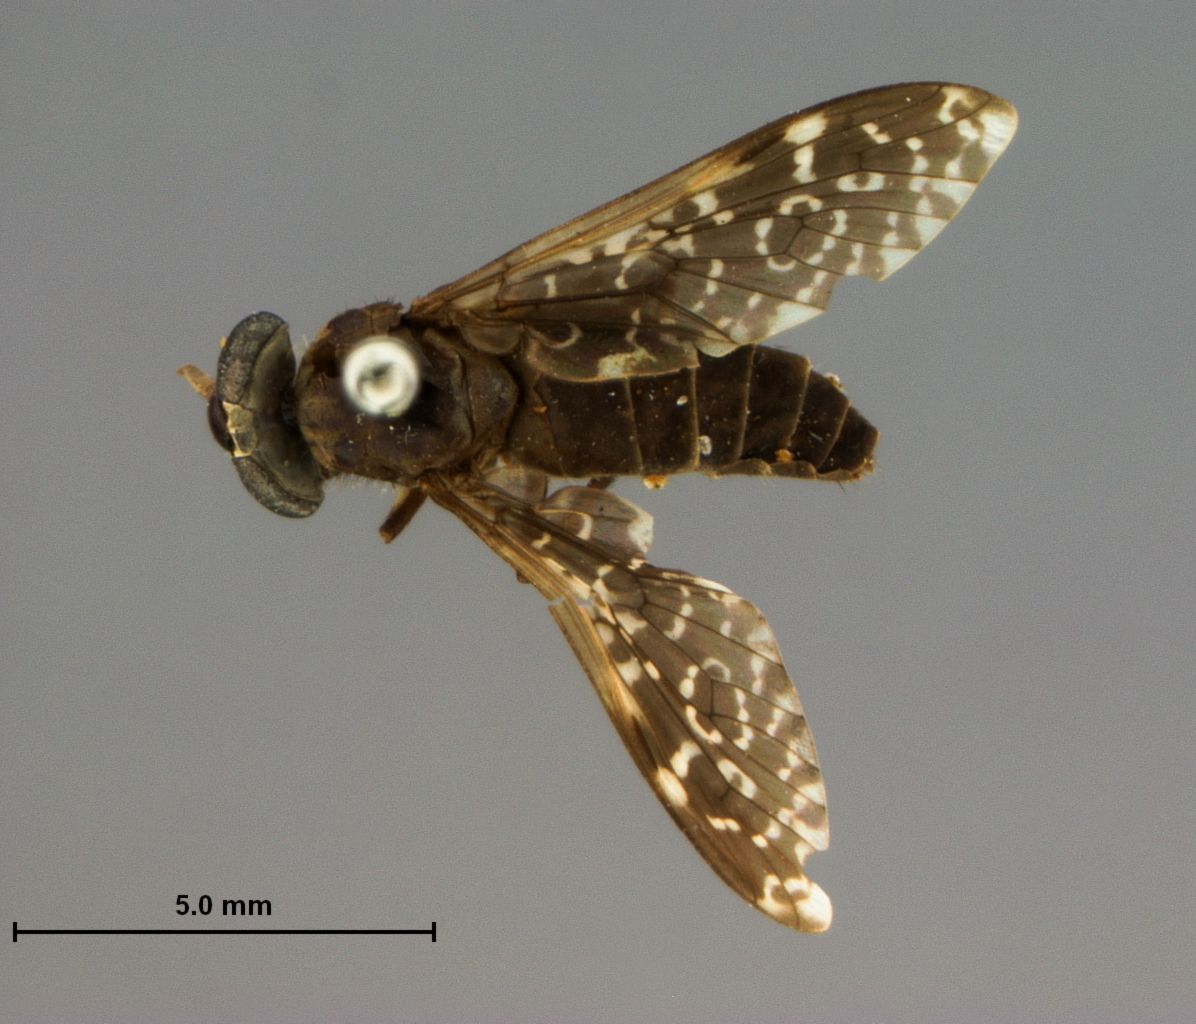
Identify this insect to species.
Chrysozona monticola (also Haematopota monticola)
